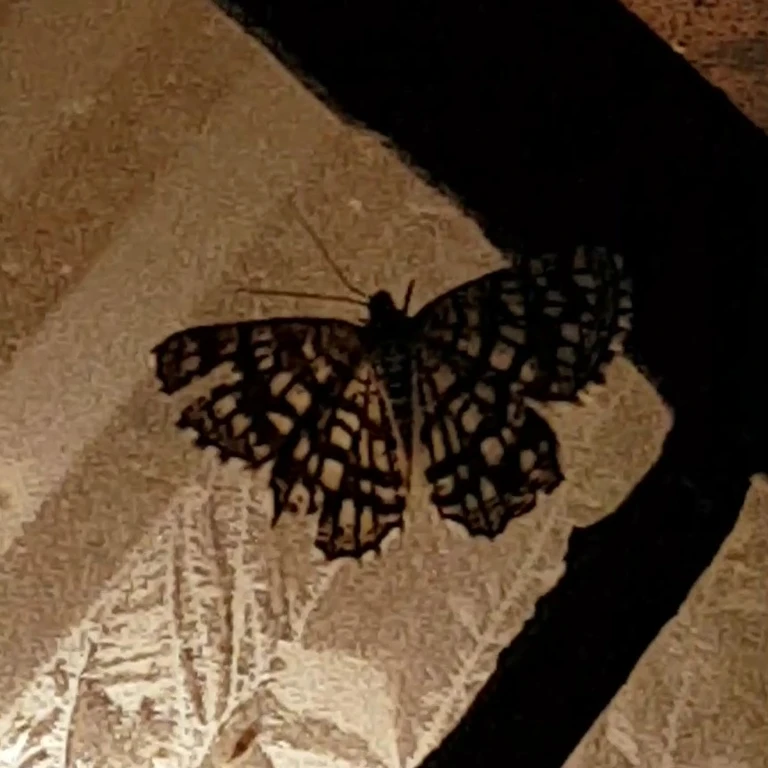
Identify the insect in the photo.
Chiasmia clathrata
